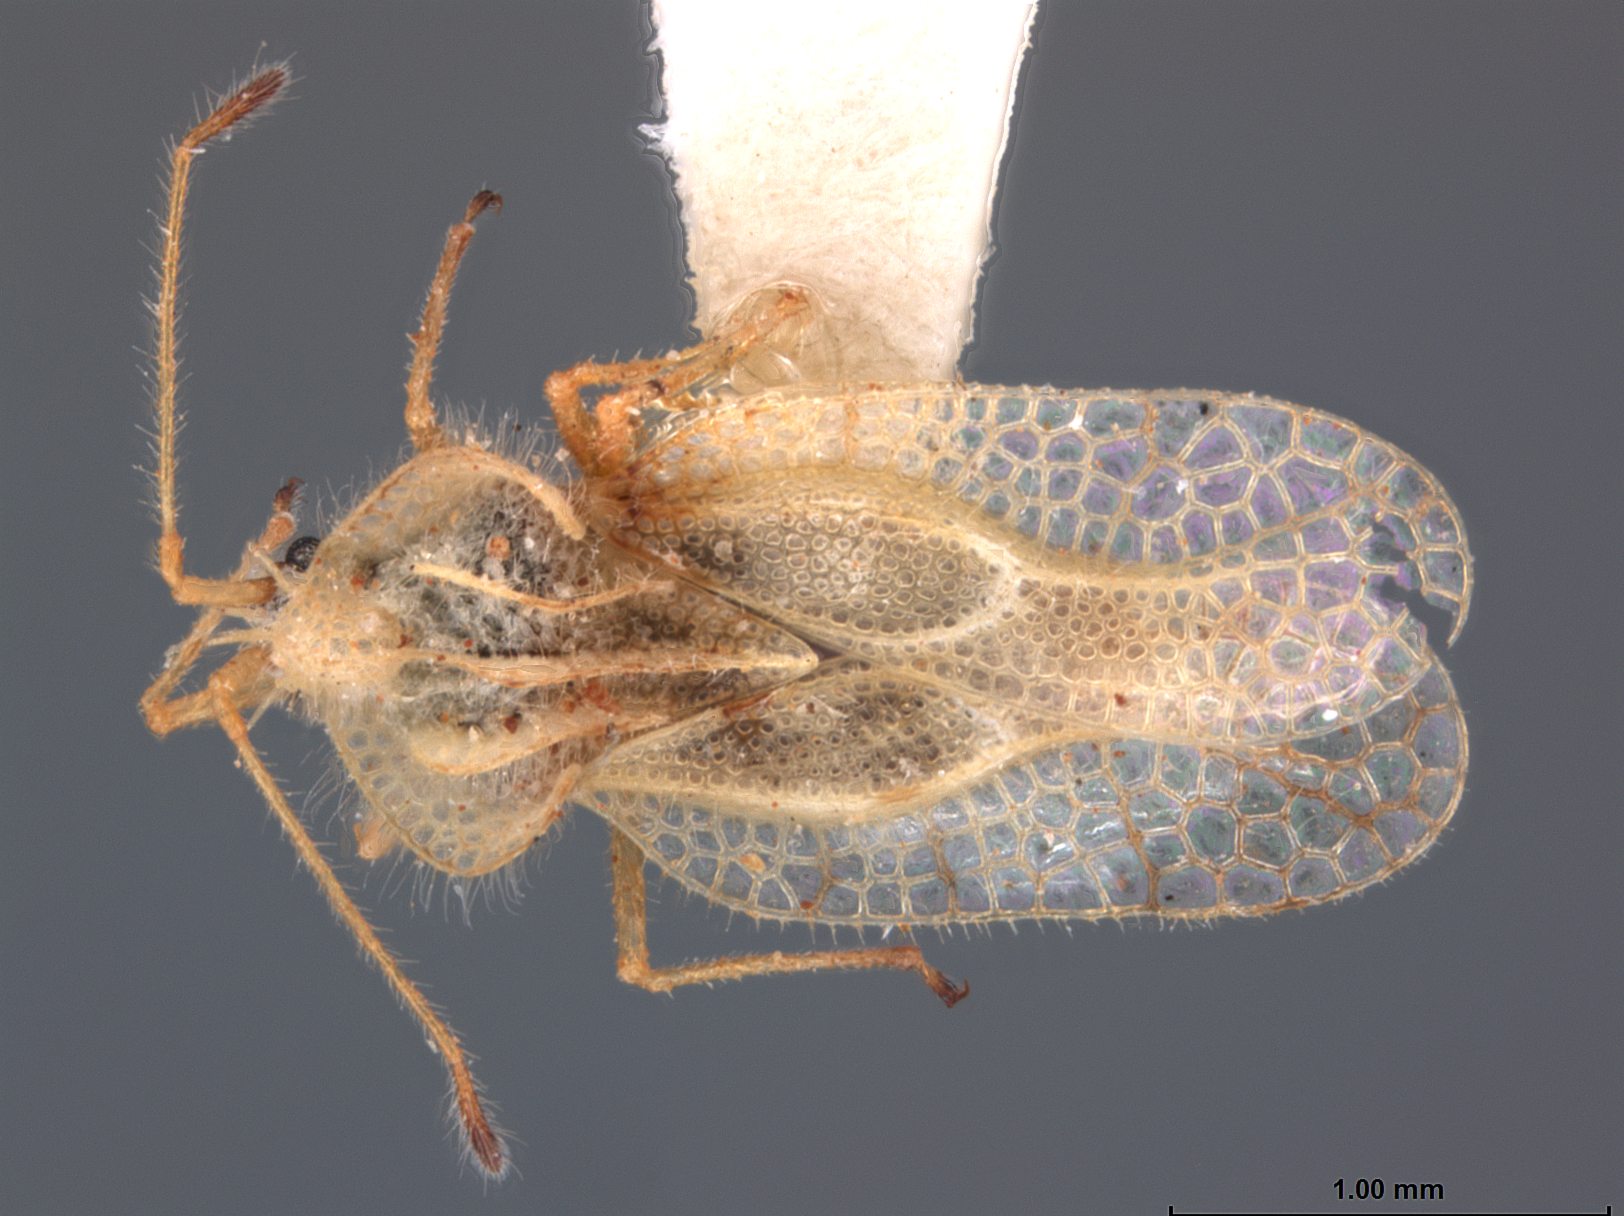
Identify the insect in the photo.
Gargaphia socorrona
